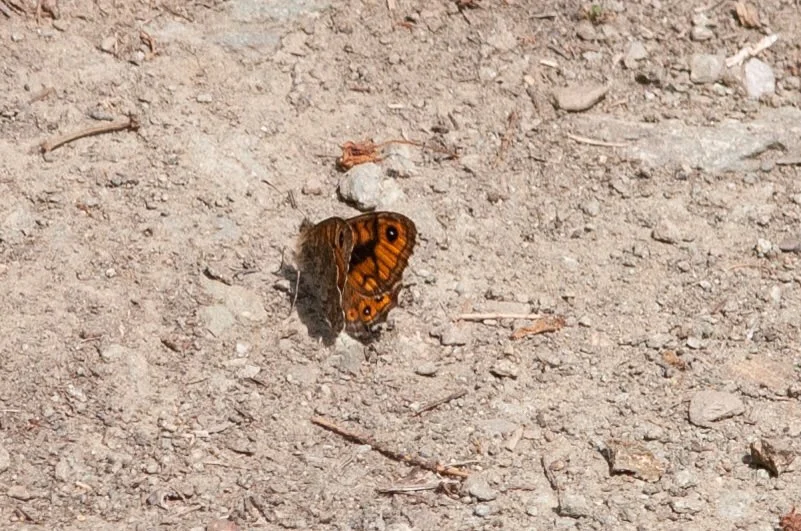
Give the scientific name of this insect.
Lasiommata megera (also Pararge megera)
